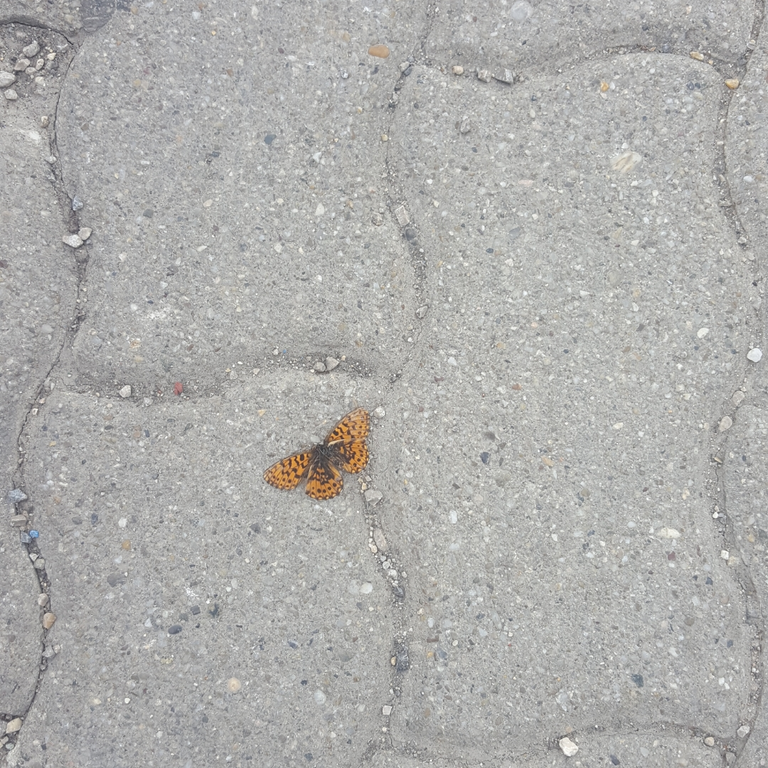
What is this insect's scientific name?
Boloria dia
